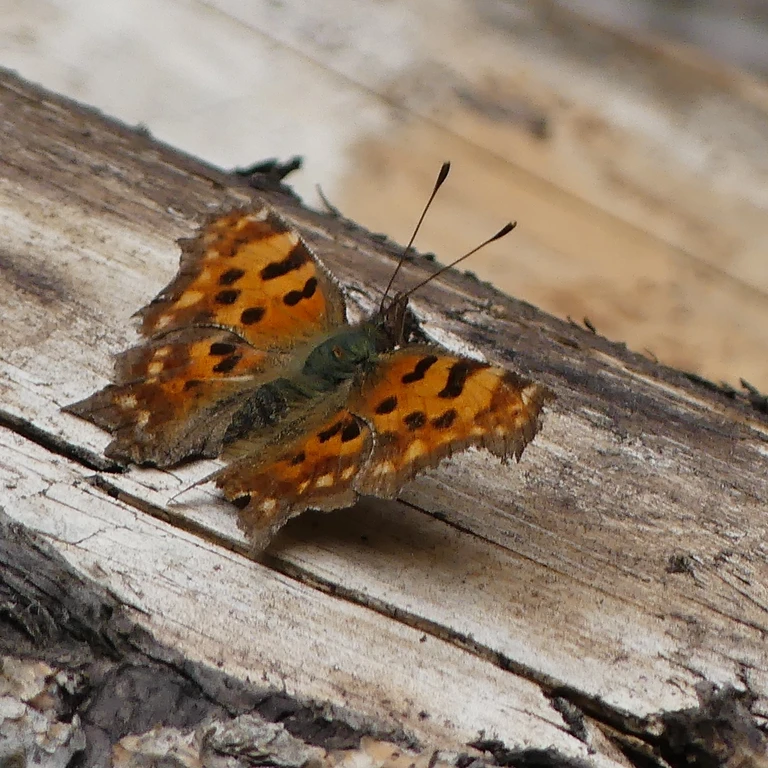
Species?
Polygonia c-album
